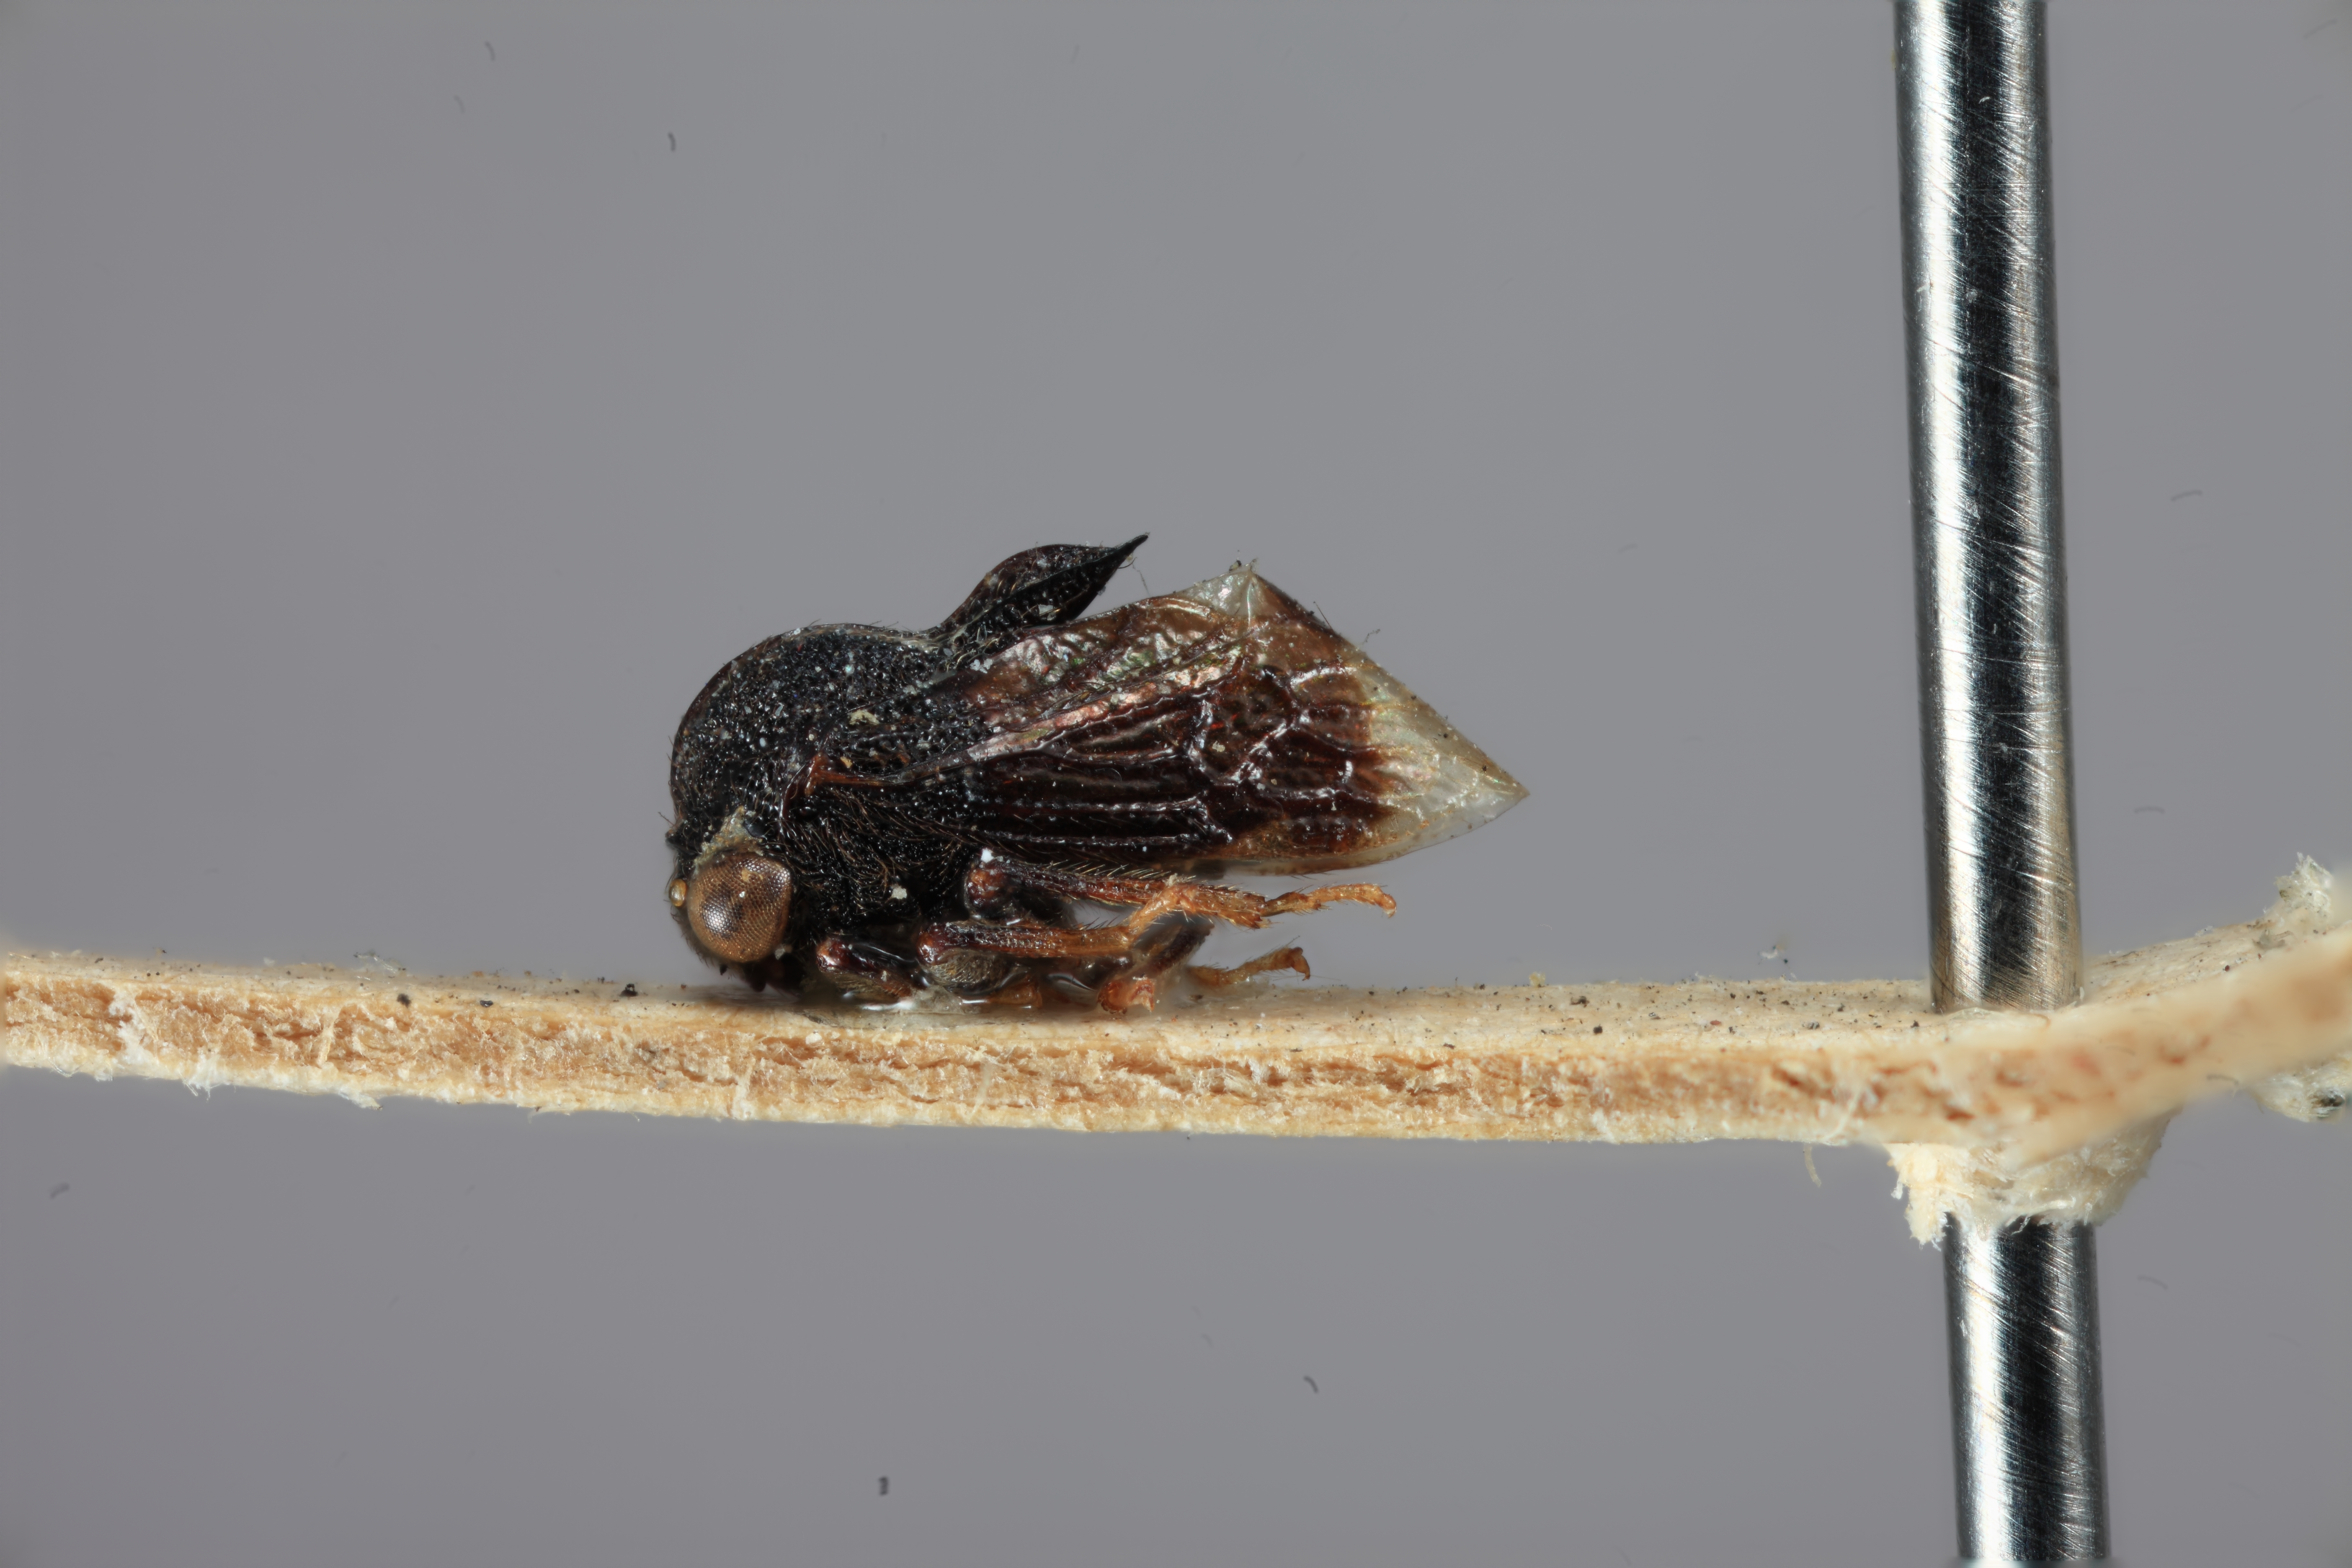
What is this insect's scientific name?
Gargara sinuata
